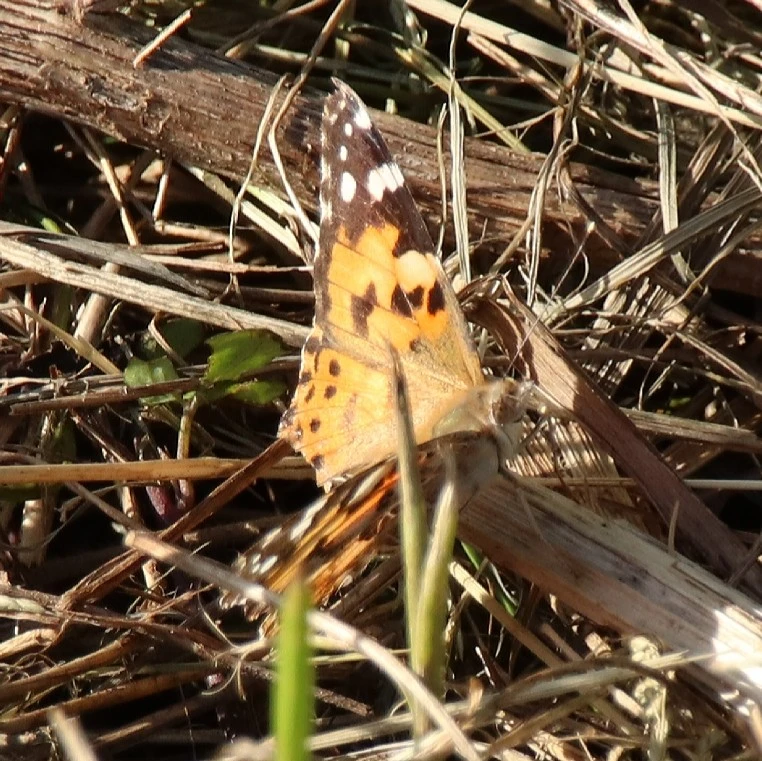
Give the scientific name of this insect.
Vanessa cardui
